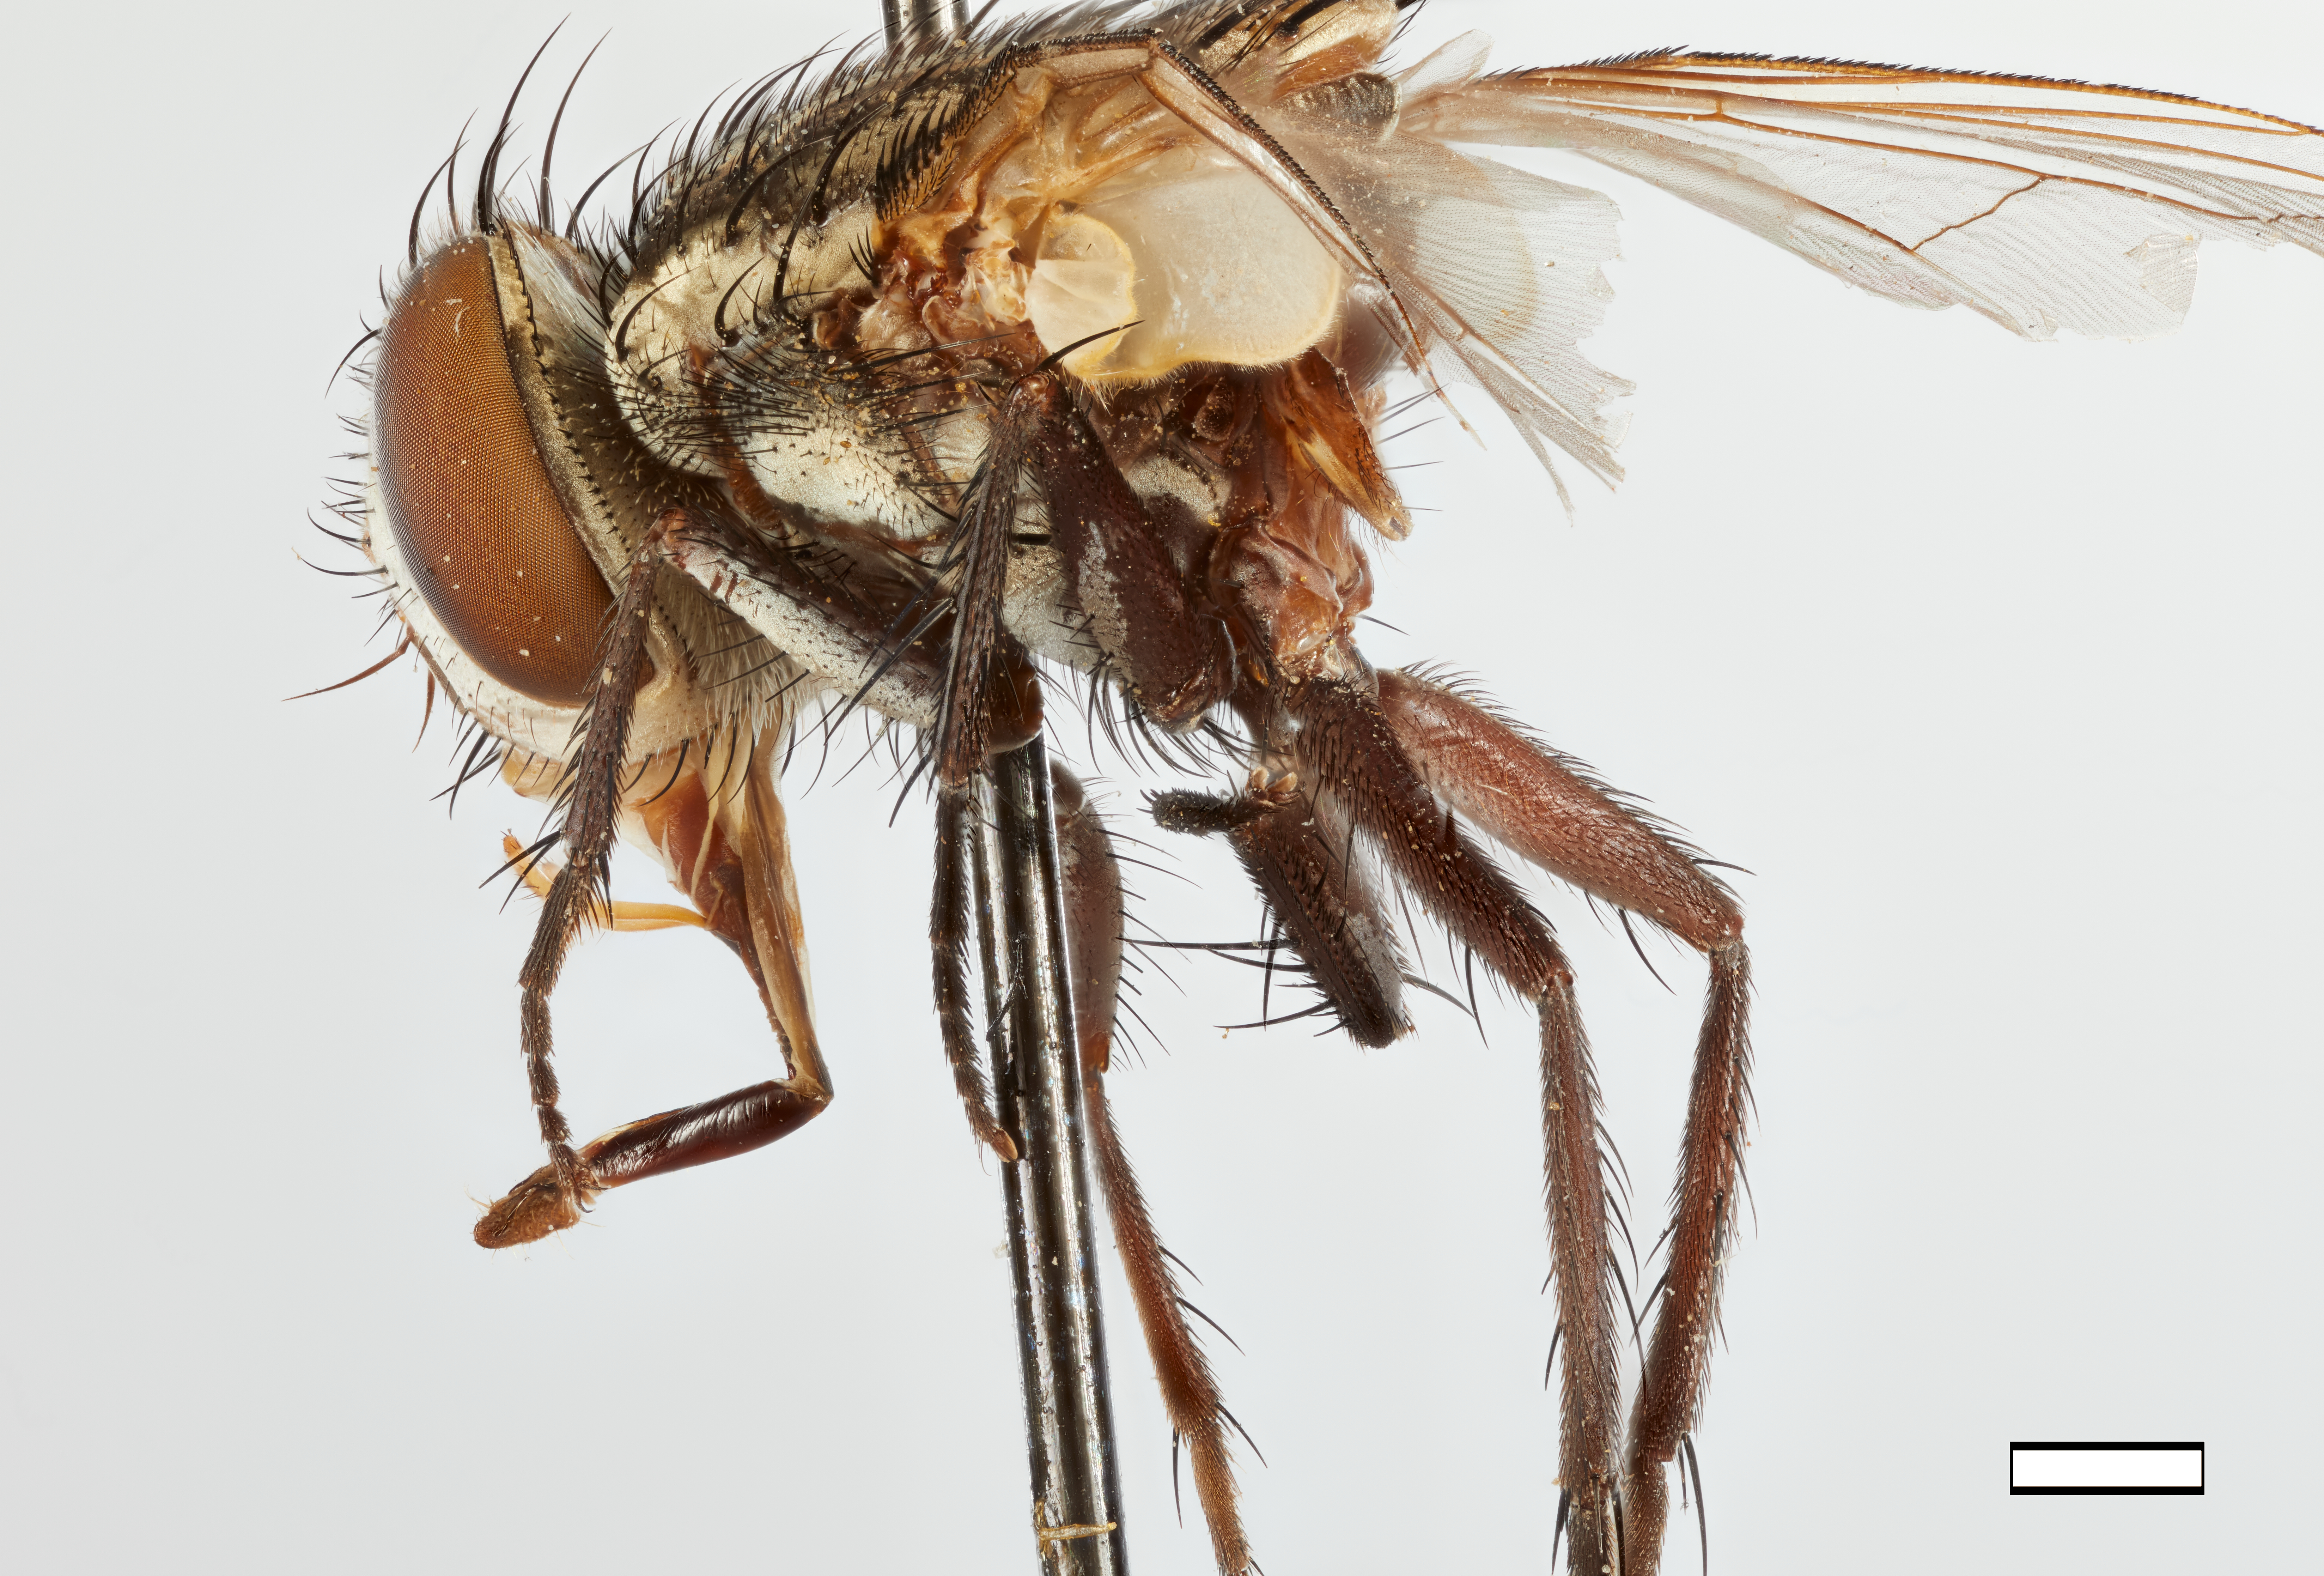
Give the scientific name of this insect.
Phasiatacta elongata
